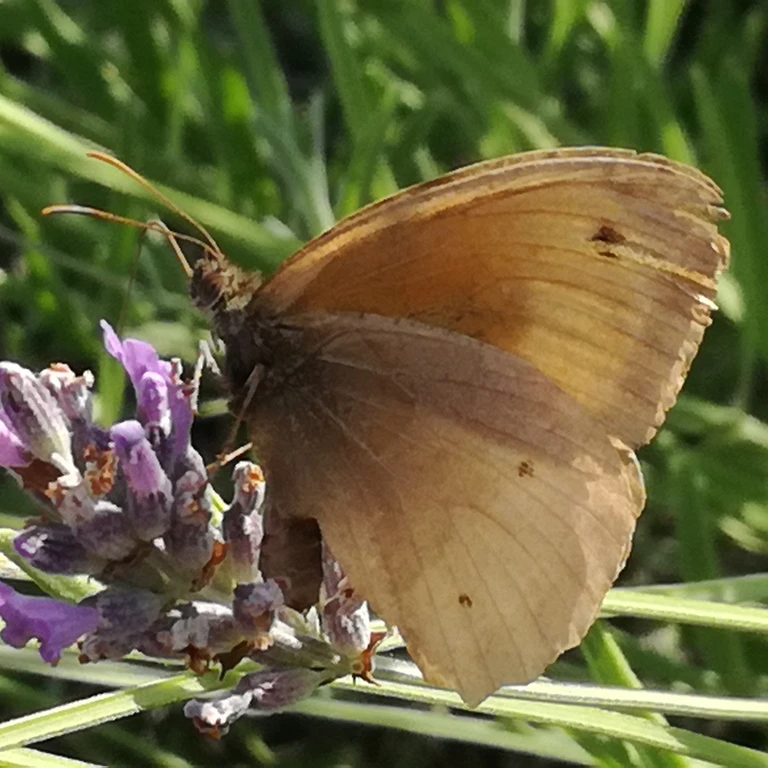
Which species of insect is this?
Maniola jurtina
